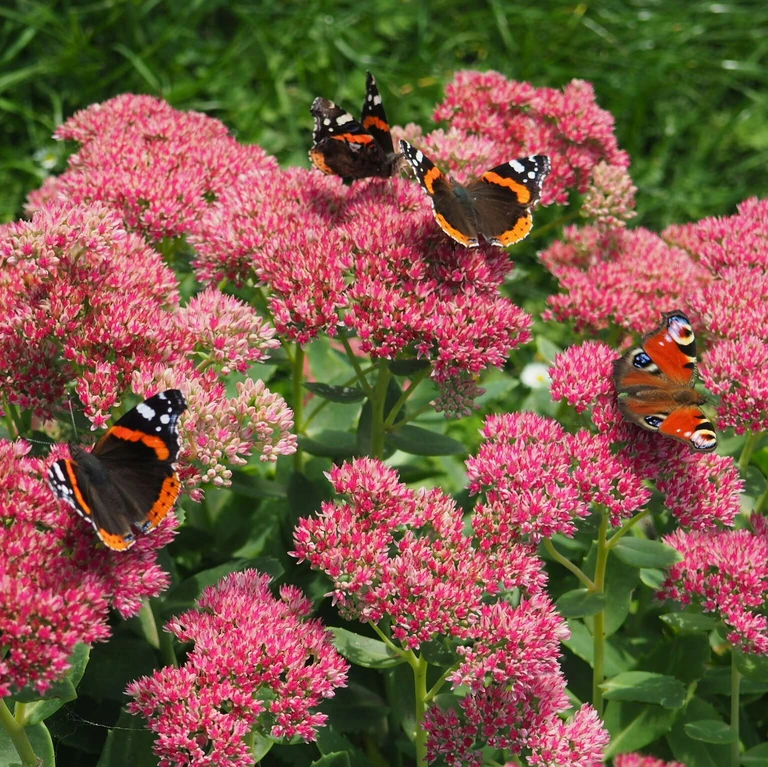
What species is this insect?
Vanessa atalanta
